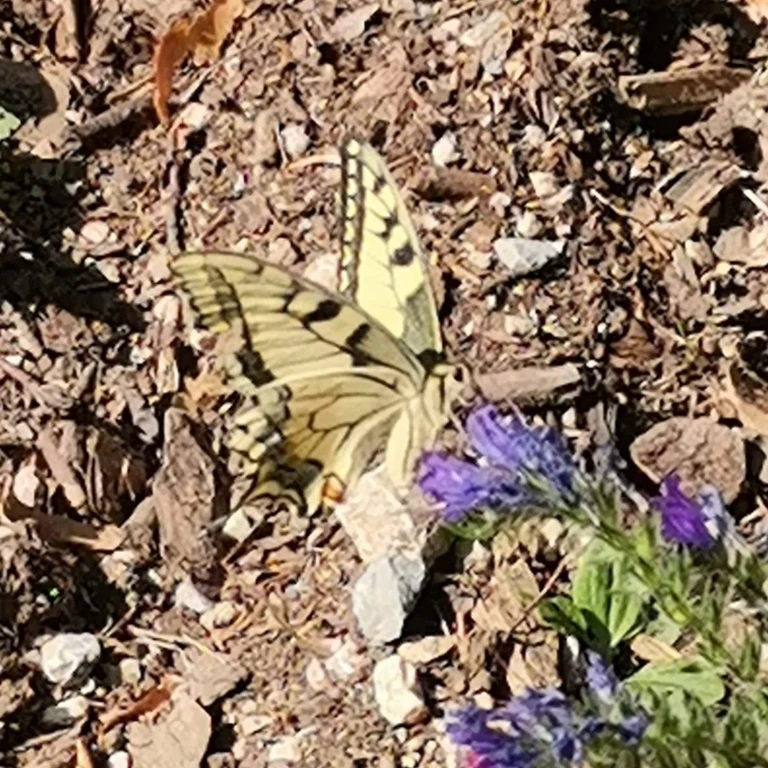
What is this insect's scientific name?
Papilio machaon
